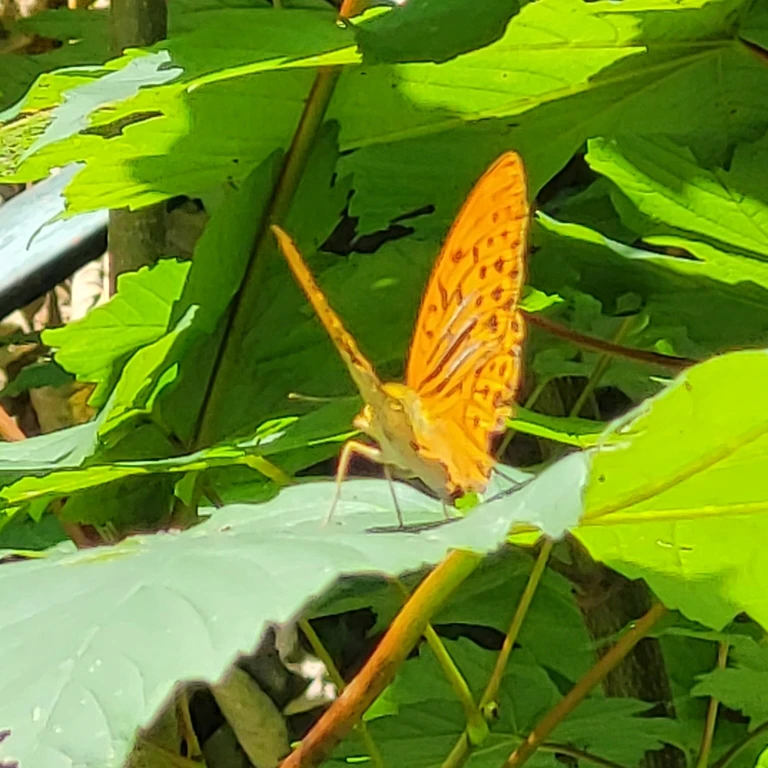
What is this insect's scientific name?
Argynnis paphia
